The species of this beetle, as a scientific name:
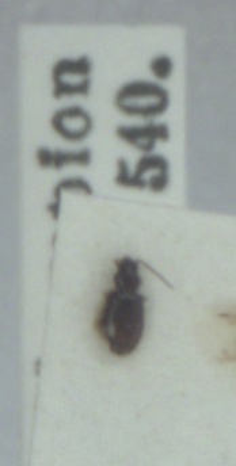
Tachys bistriatus
